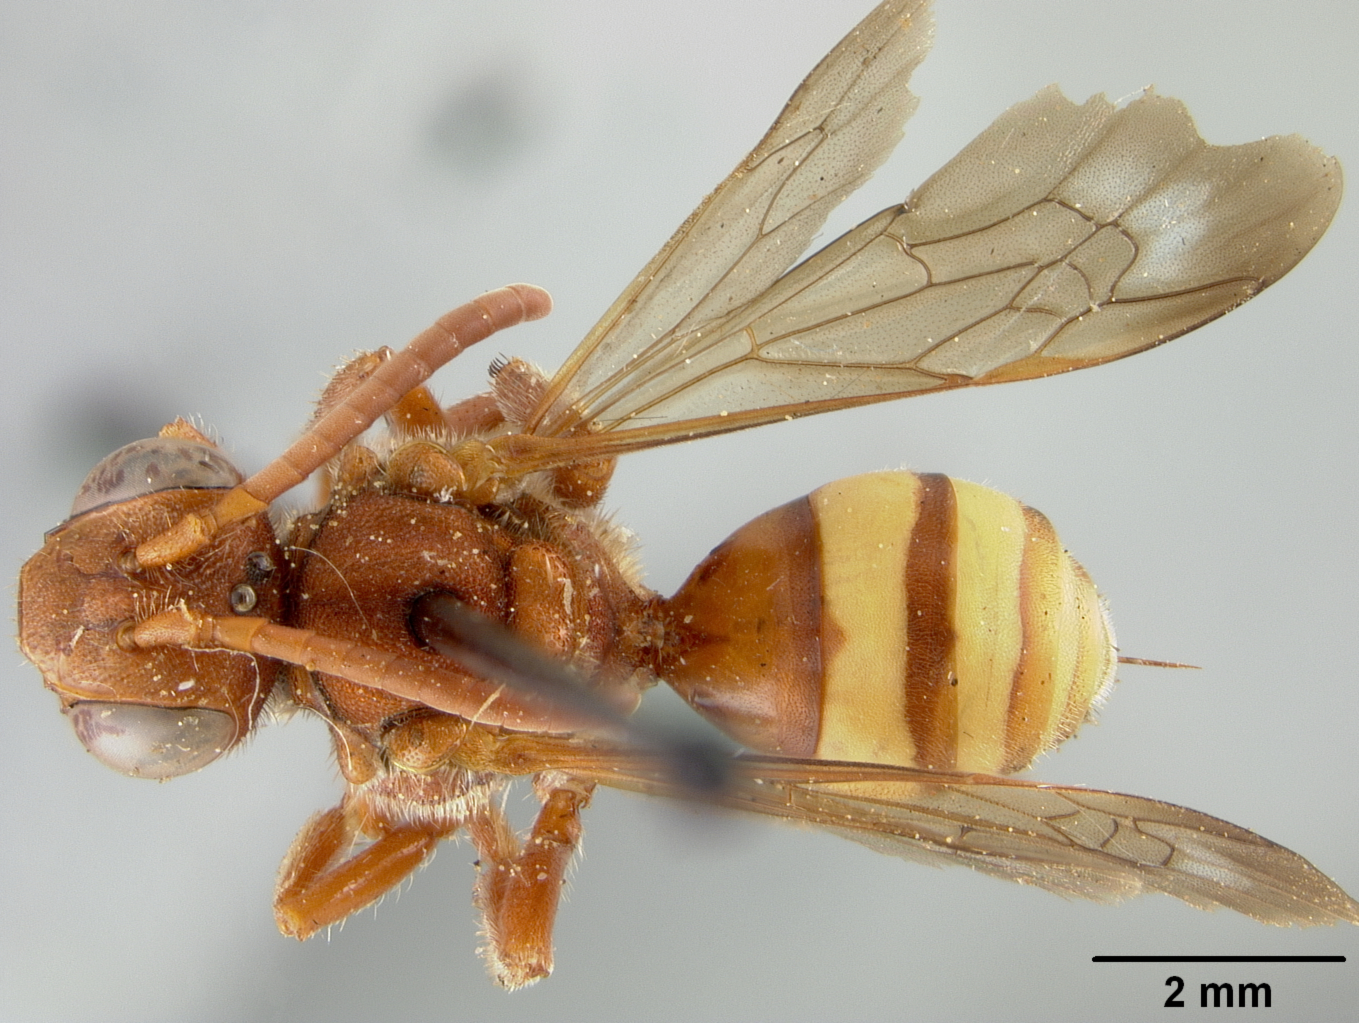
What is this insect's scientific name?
Nomada vallesina
